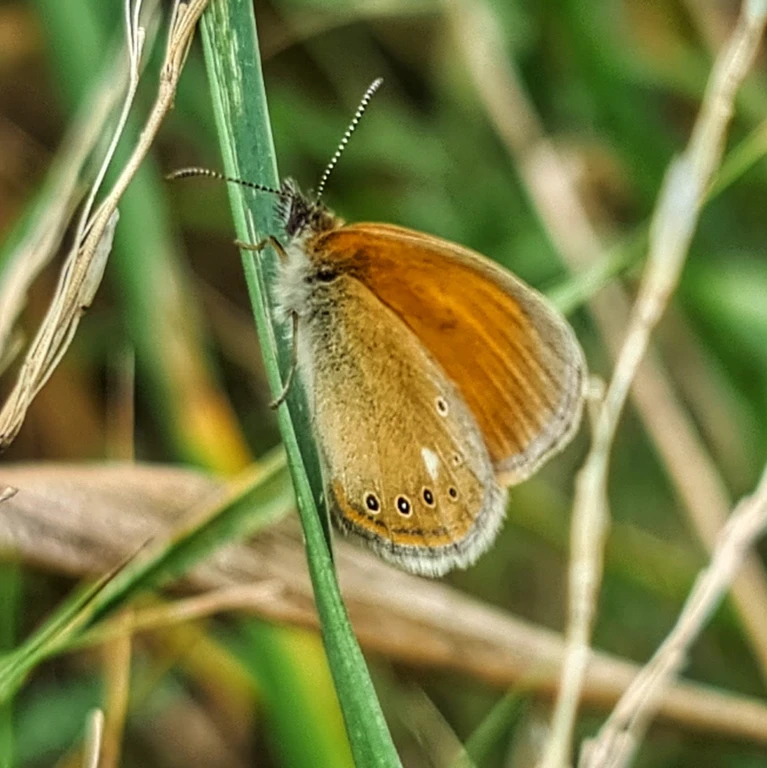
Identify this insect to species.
Coenonympha glycerion (also Coenonympha iphis)
